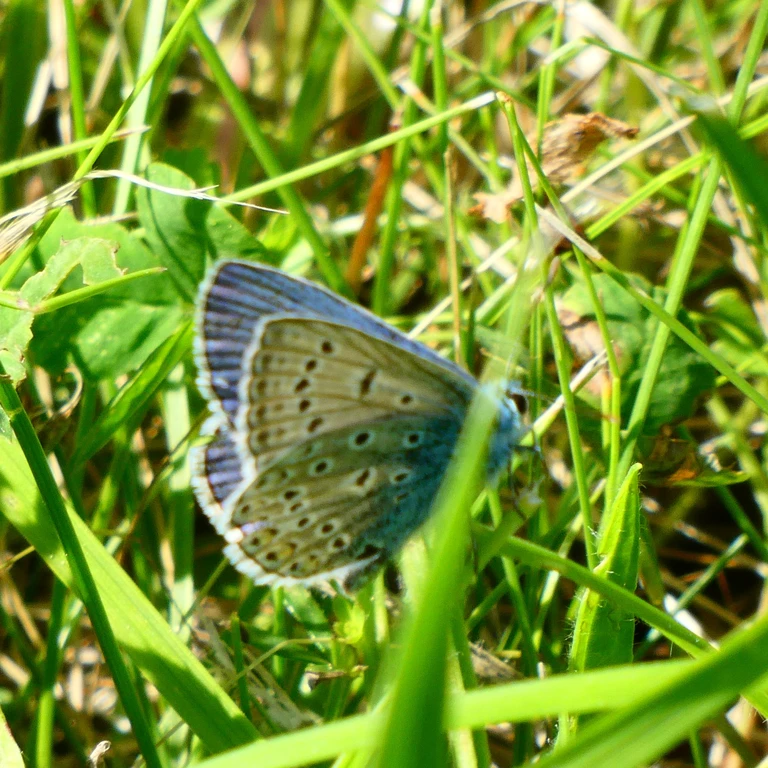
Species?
Polyommatus icarus
